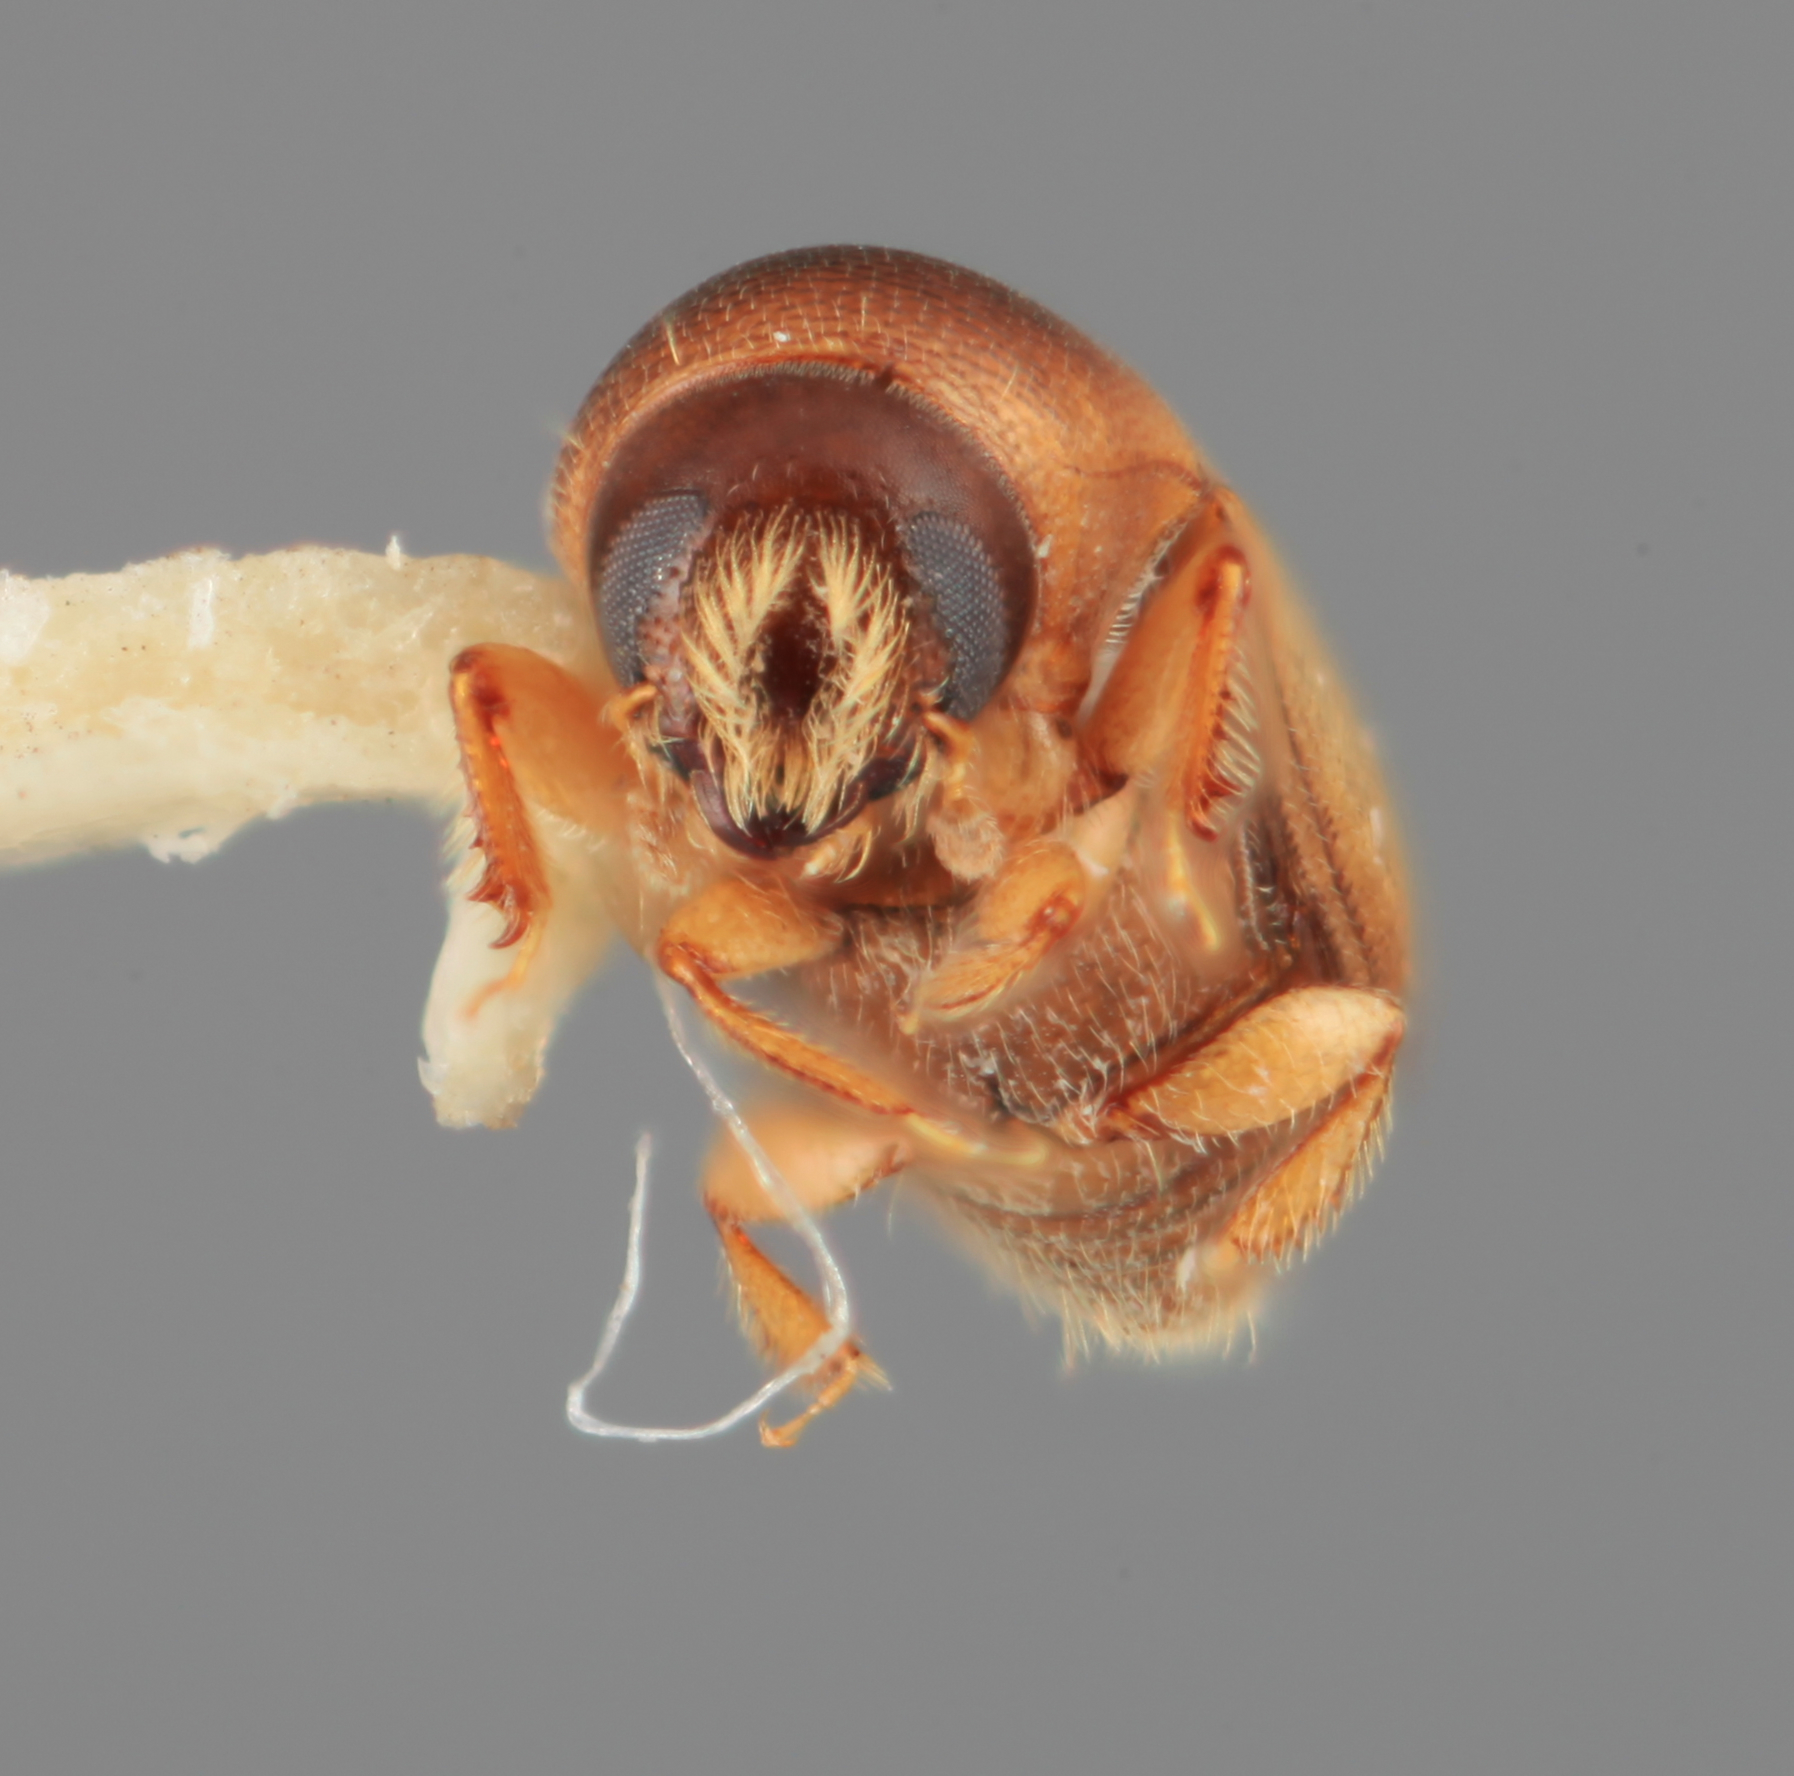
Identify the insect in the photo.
Scolytodes genialis
